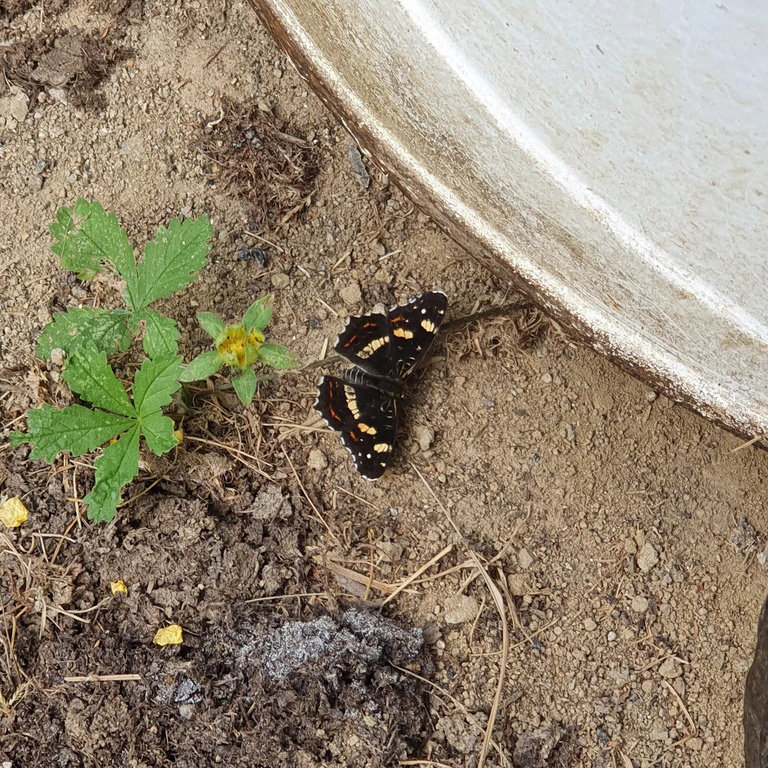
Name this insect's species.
Araschnia levana
